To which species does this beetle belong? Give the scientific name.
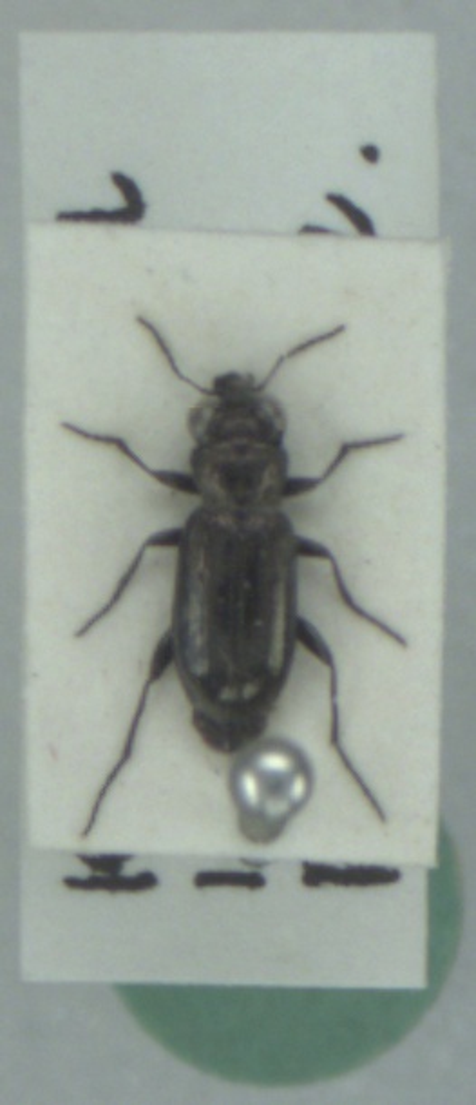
Notiophilus aquaticus
